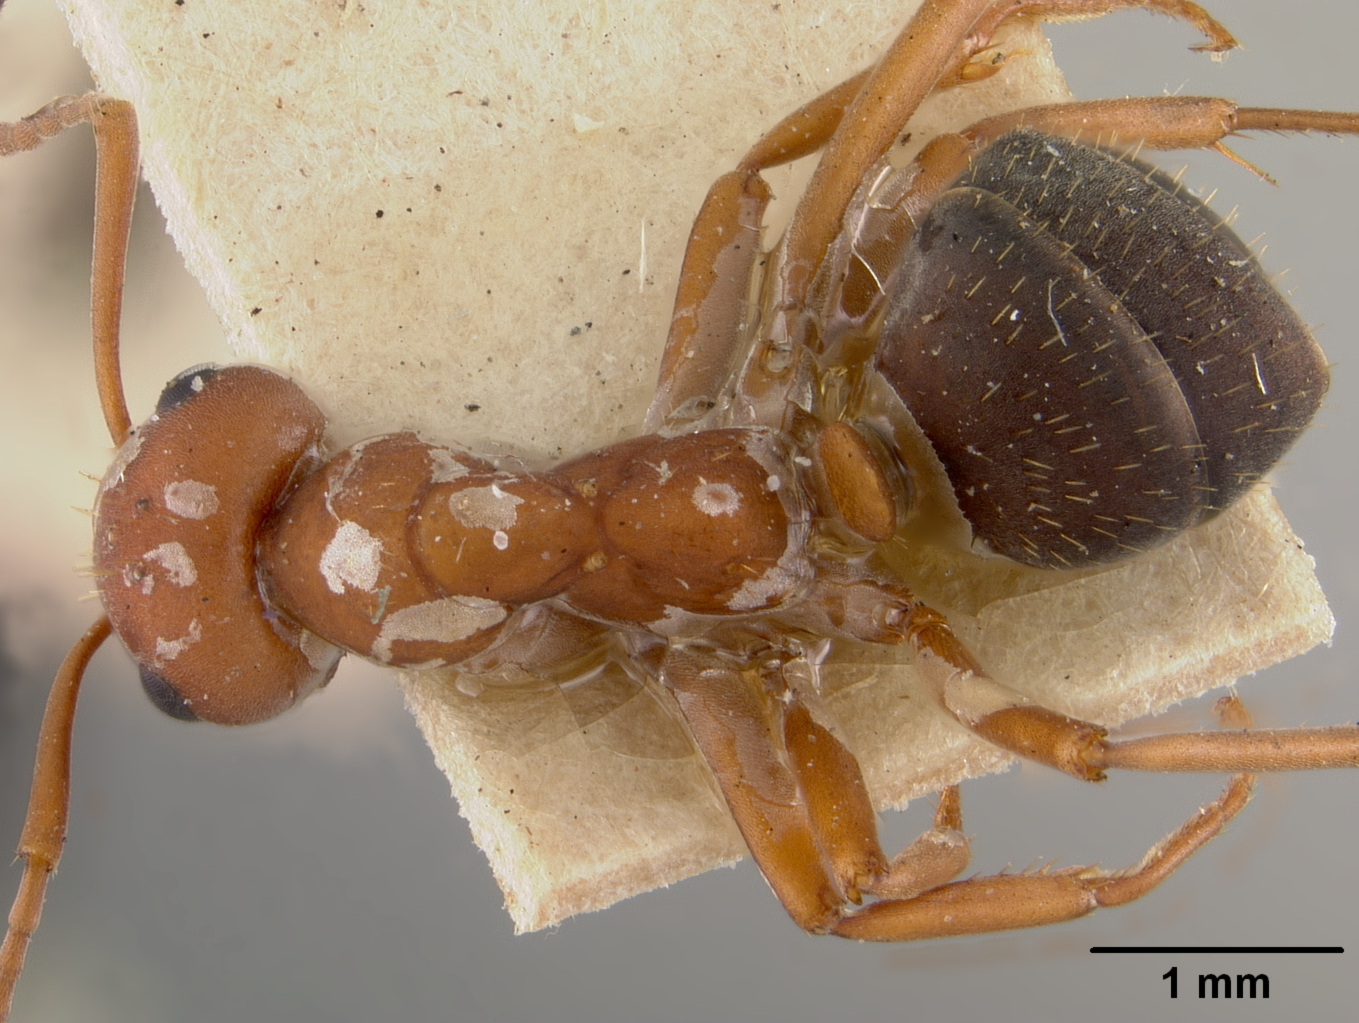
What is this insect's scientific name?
Formica microgyna
